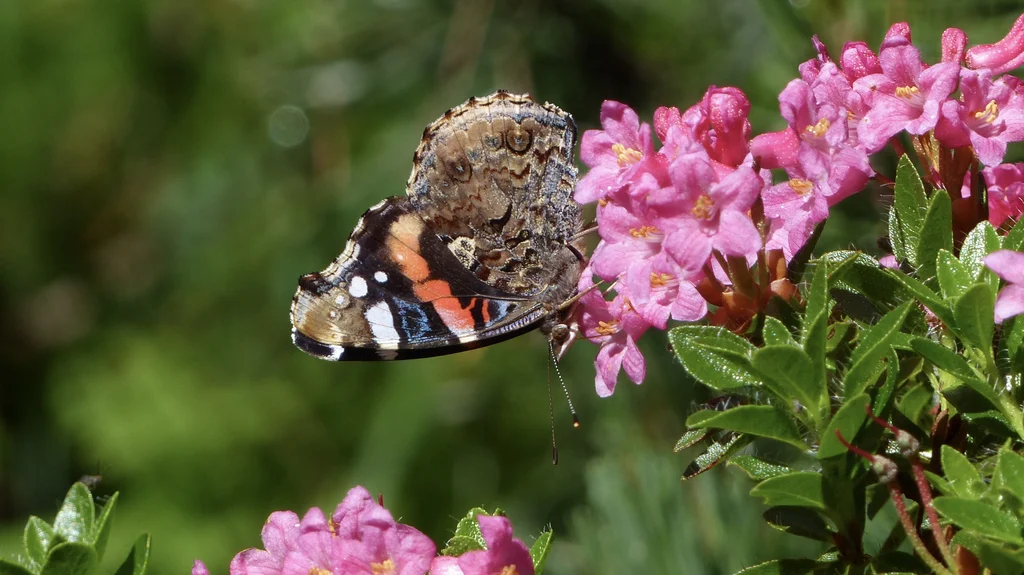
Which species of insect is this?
Vanessa atalanta
